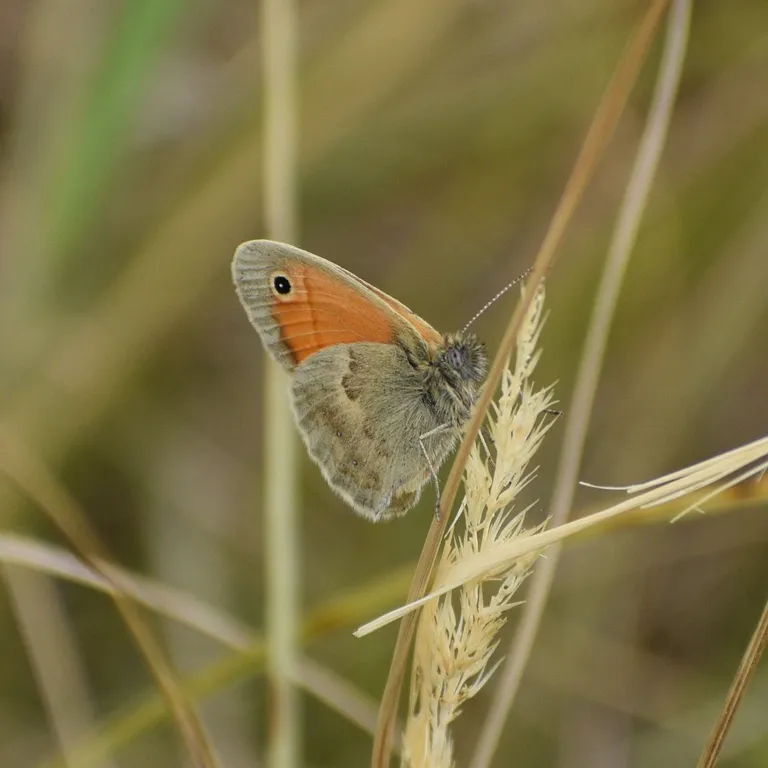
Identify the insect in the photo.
Coenonympha pamphilus
